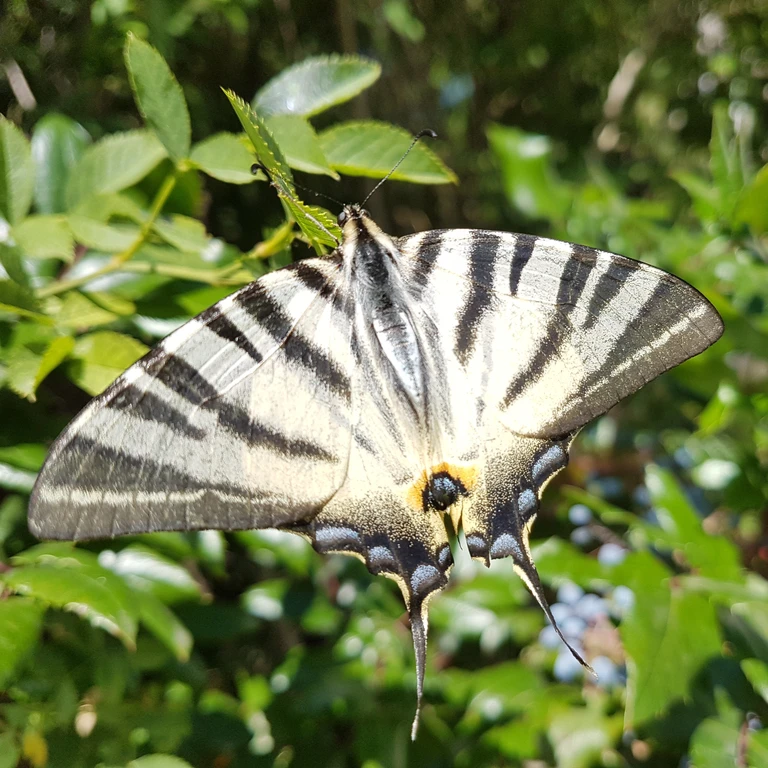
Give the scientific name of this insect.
Iphiclides podalirius
